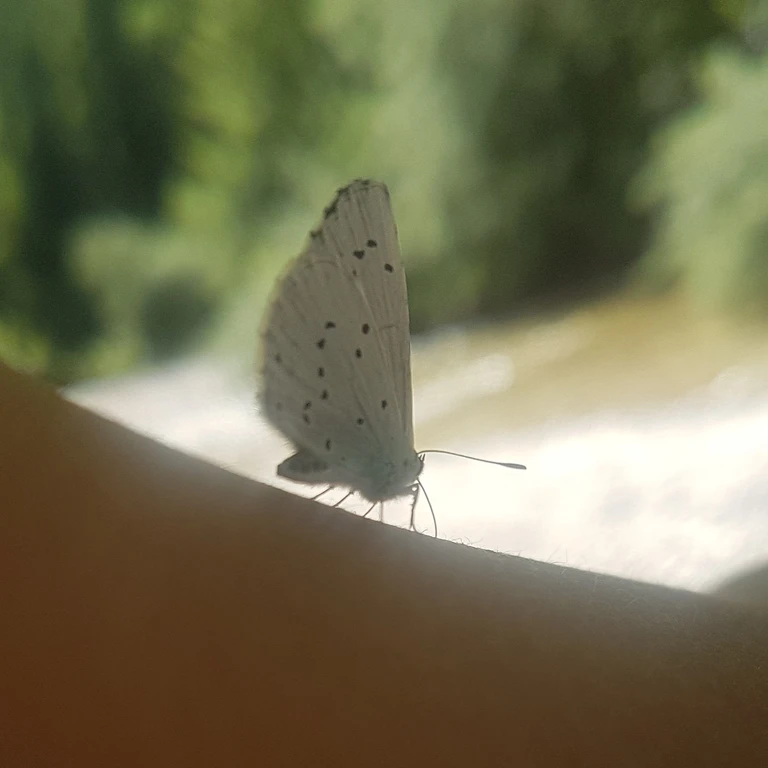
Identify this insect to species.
Celastrina argiolus
